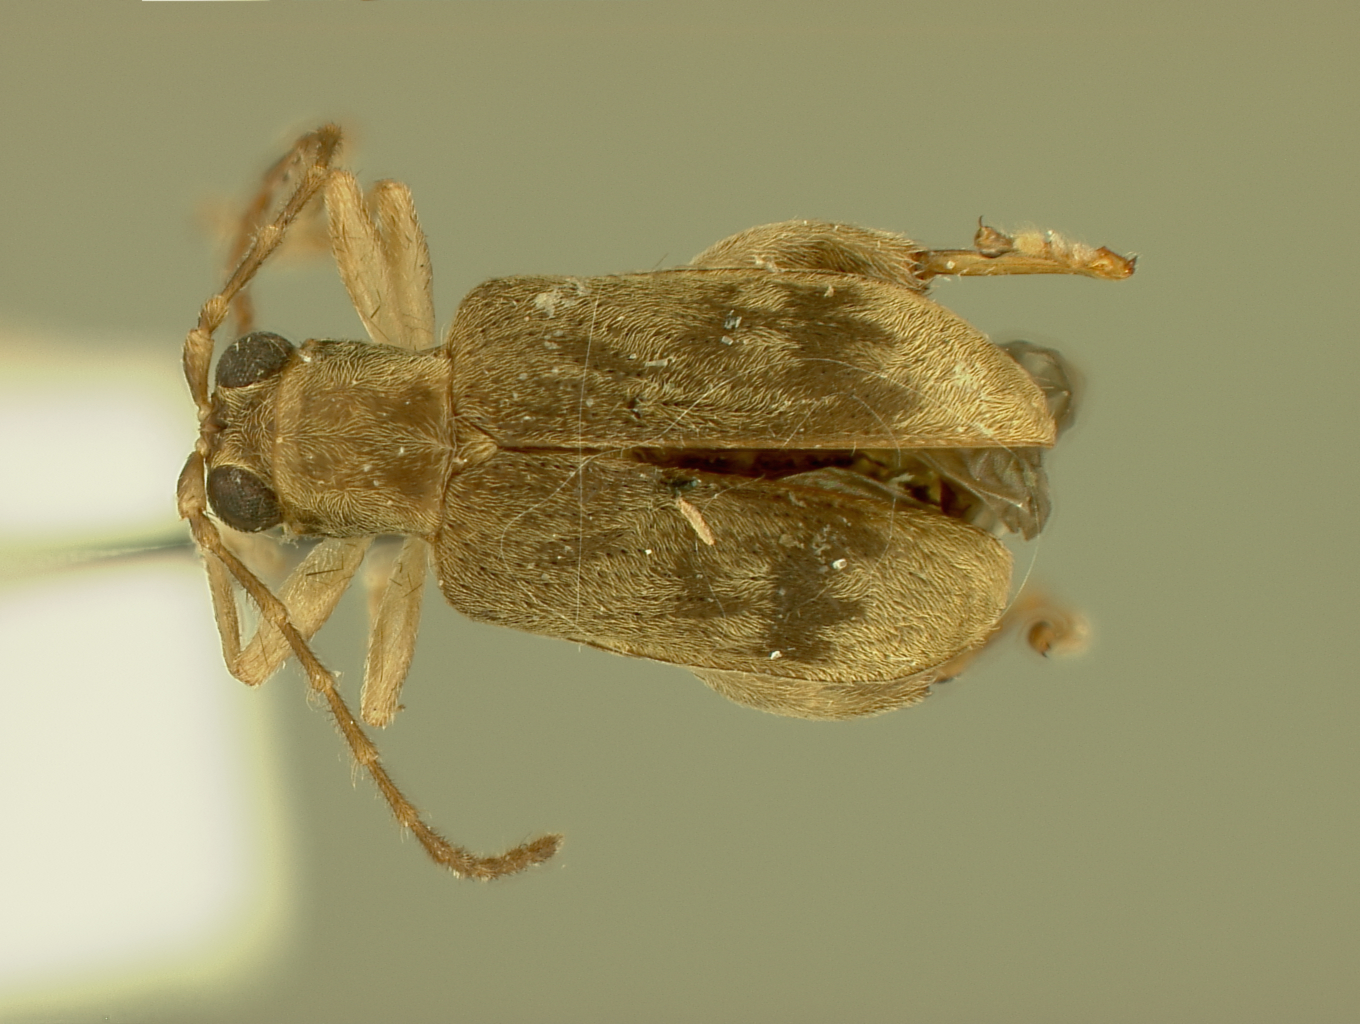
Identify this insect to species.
Hadropoda xanthoura
